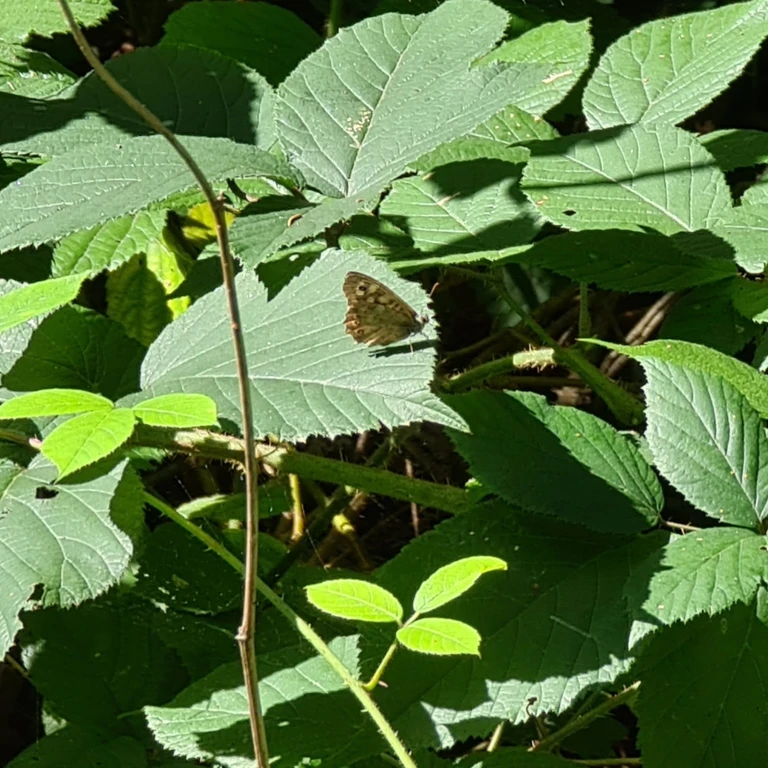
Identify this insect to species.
Pararge aegeria
